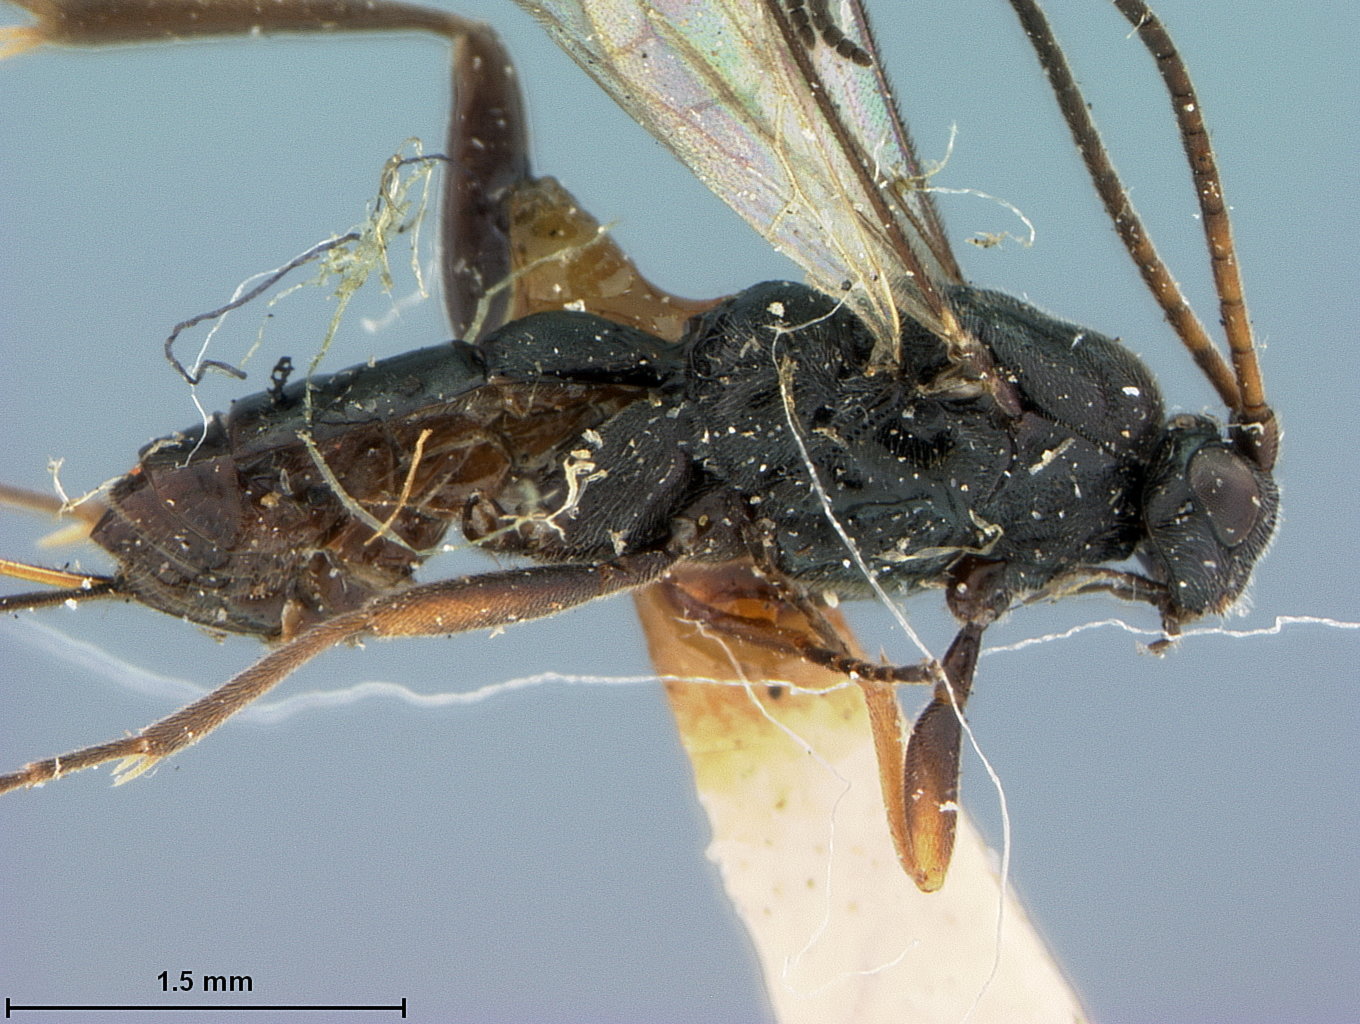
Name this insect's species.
Orgilus dioryctriae
